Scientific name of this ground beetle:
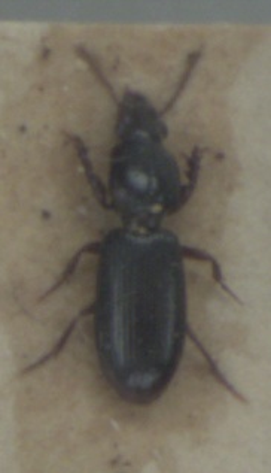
Clivina fossor
